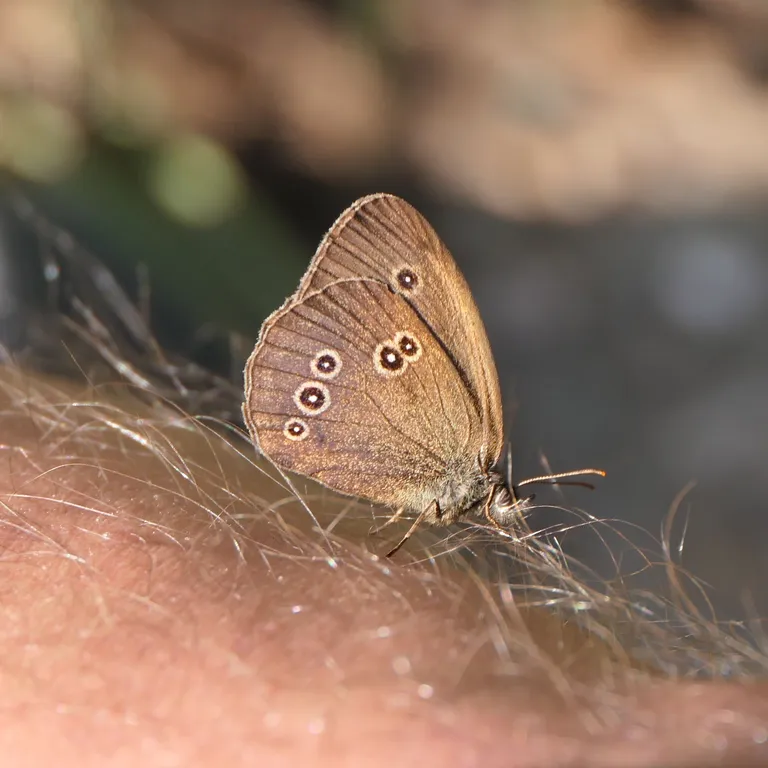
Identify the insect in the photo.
Aphantopus hyperantus
